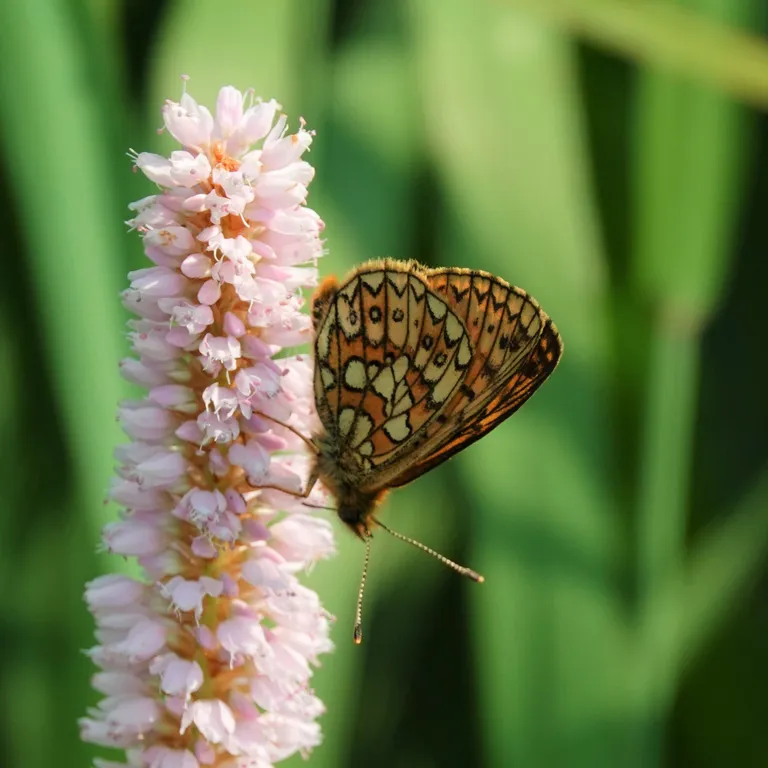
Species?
Boloria eunomia
